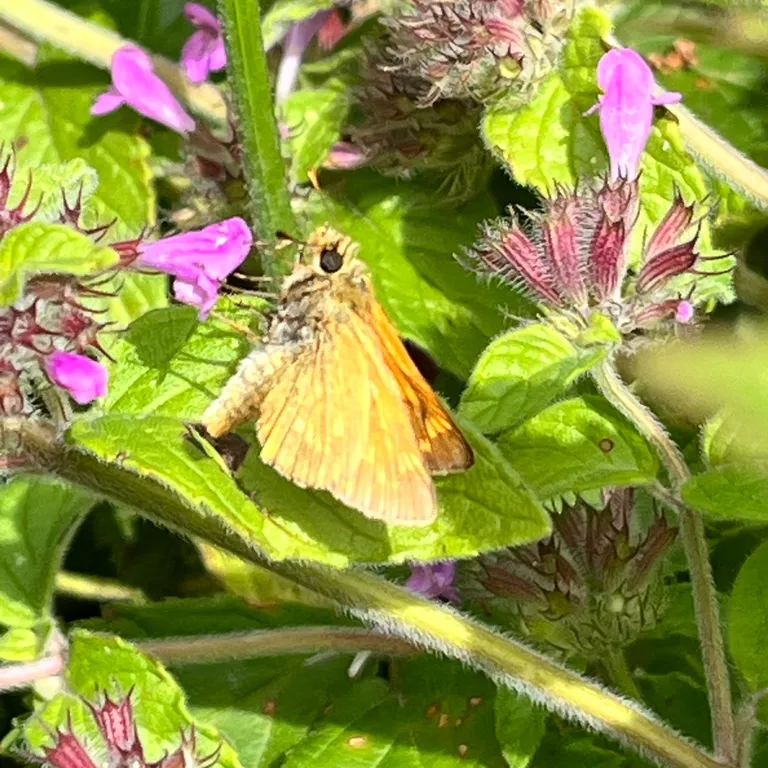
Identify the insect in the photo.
Ochlodes sylvanus (also Ochlodes venata)
